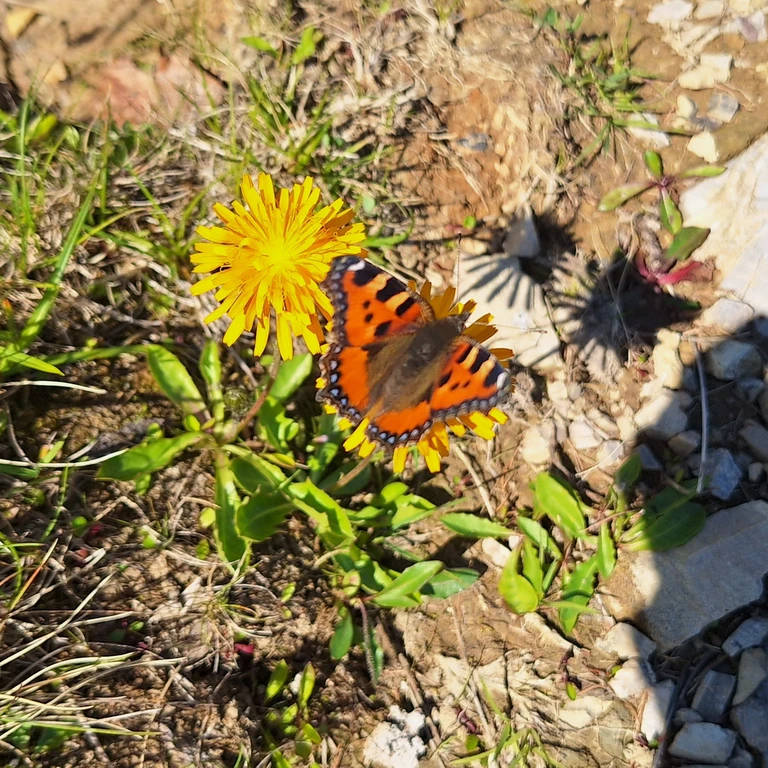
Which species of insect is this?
Aglais urticae
